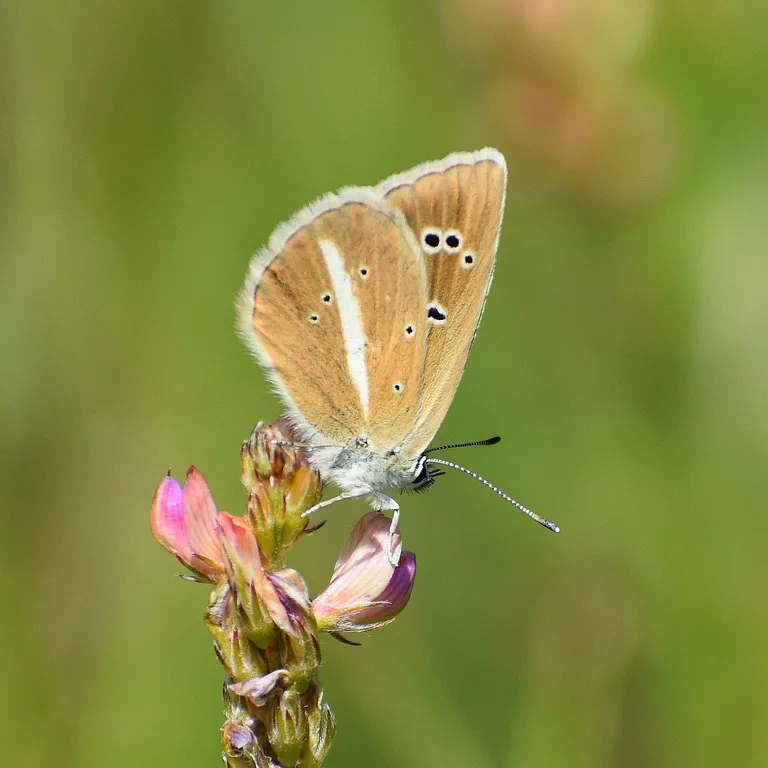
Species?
Polyommatus damon (also Agrodiaetus damon)
